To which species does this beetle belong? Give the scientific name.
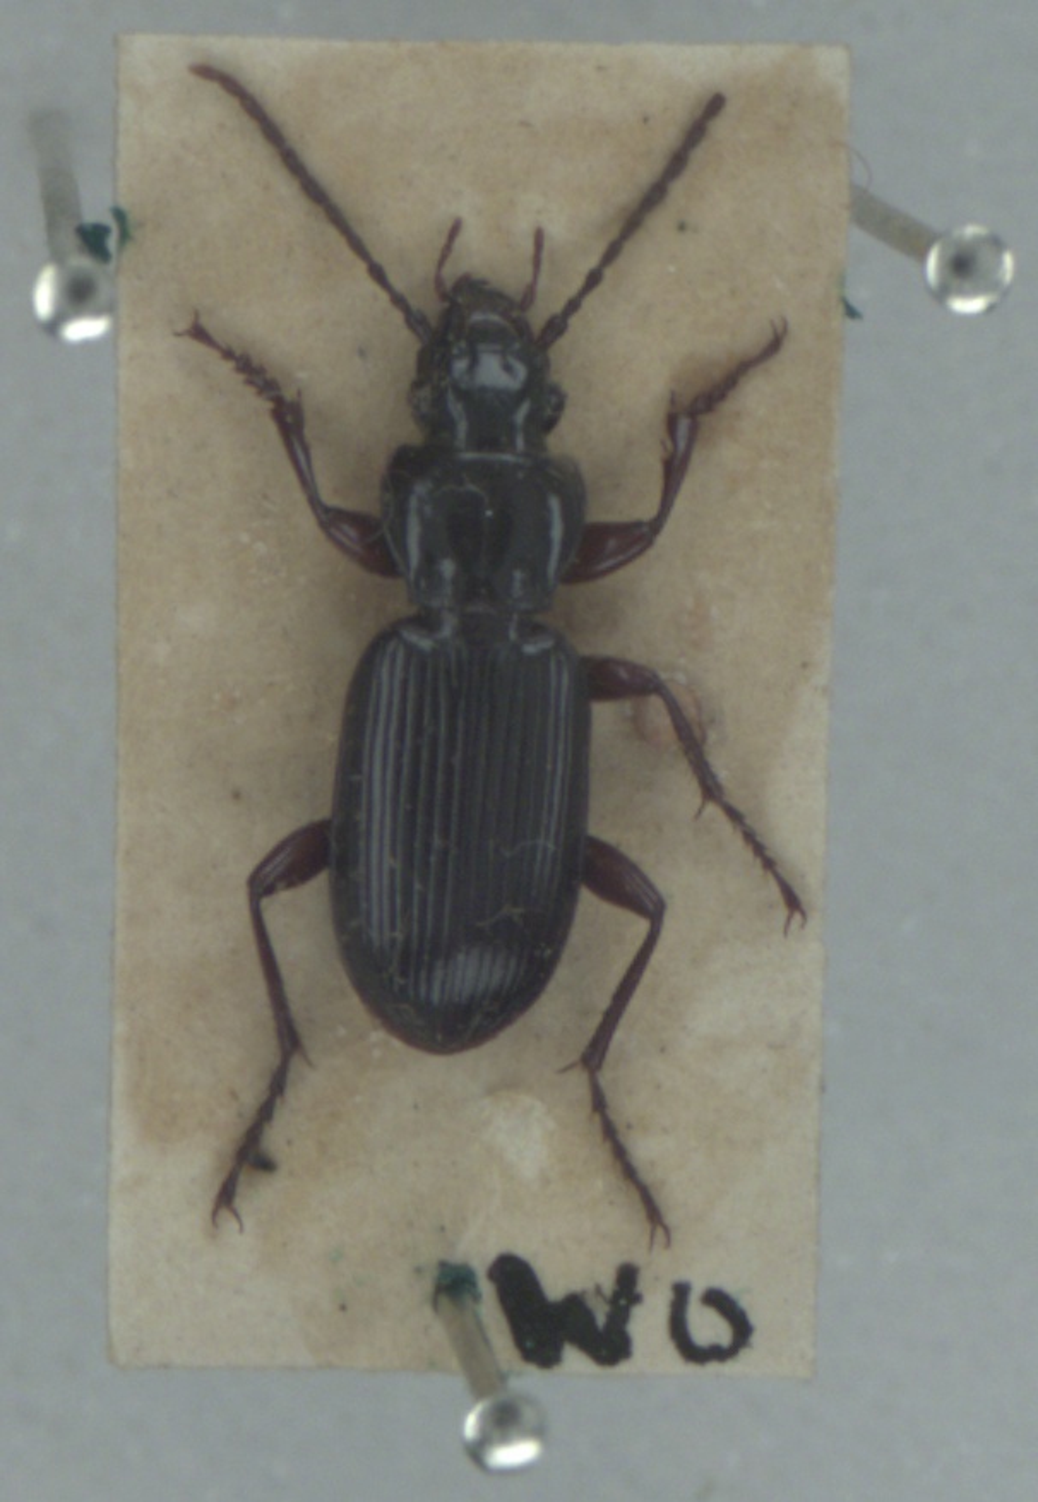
Pterostichus macer
